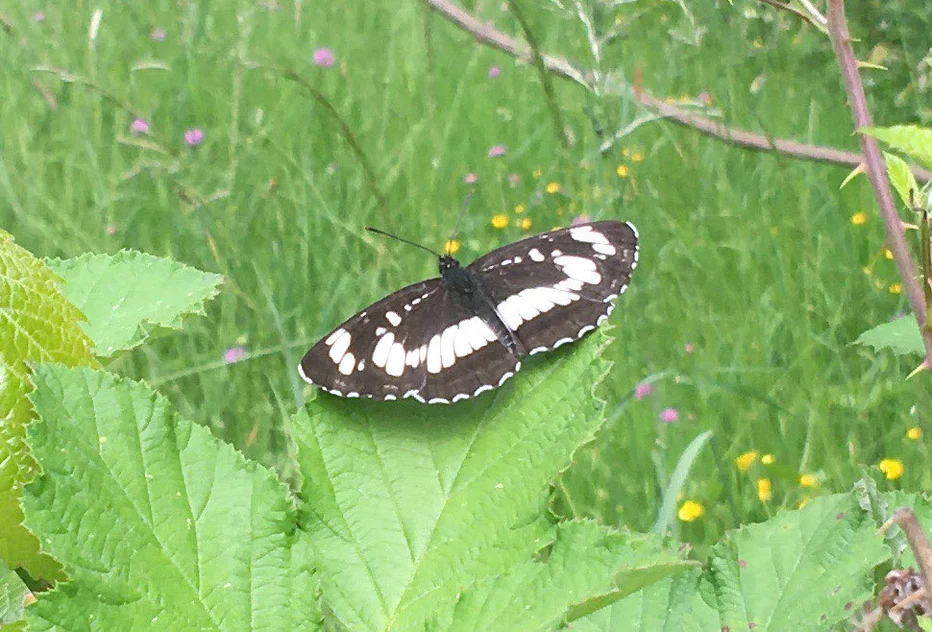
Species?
Neptis rivularis
